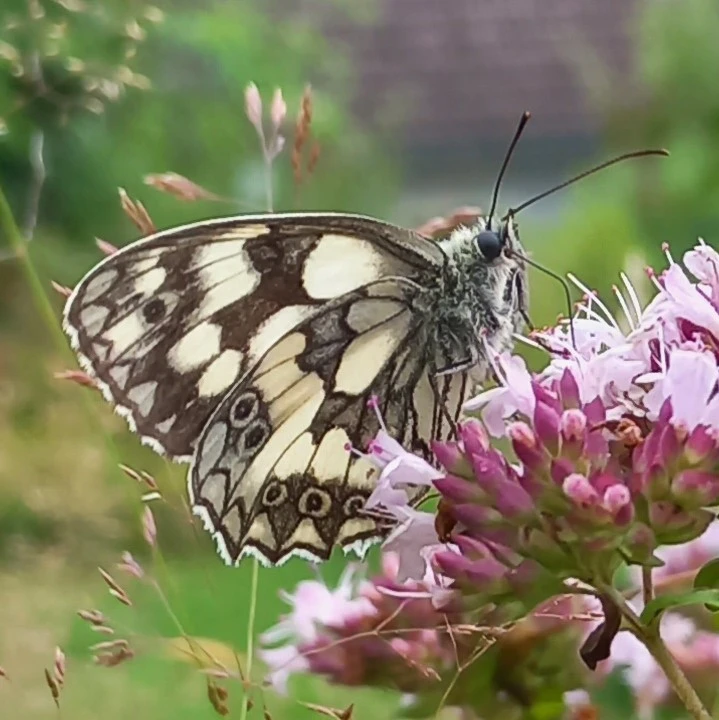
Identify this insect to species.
Melanargia galathea
